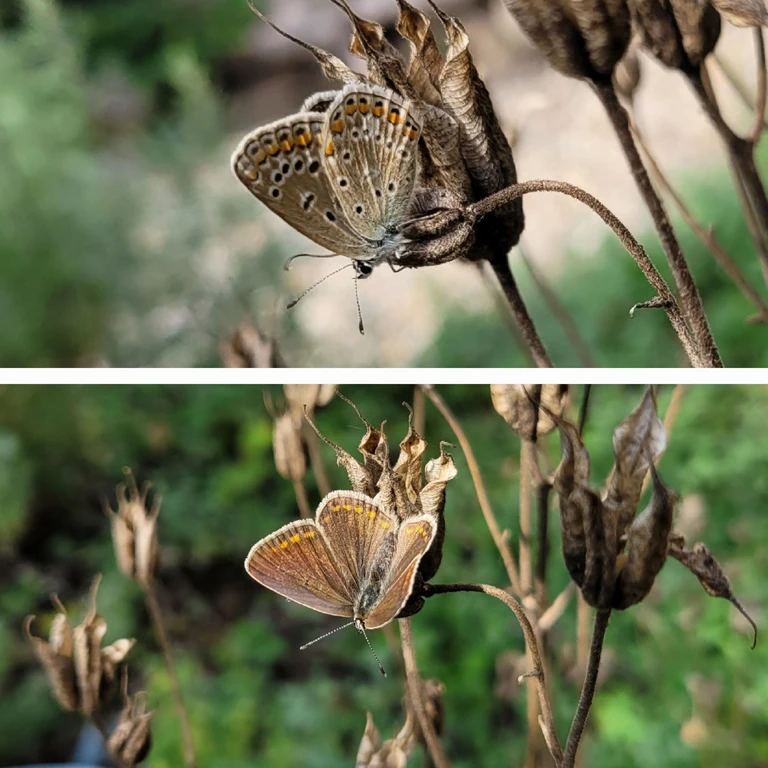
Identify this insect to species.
Polyommatus icarus
